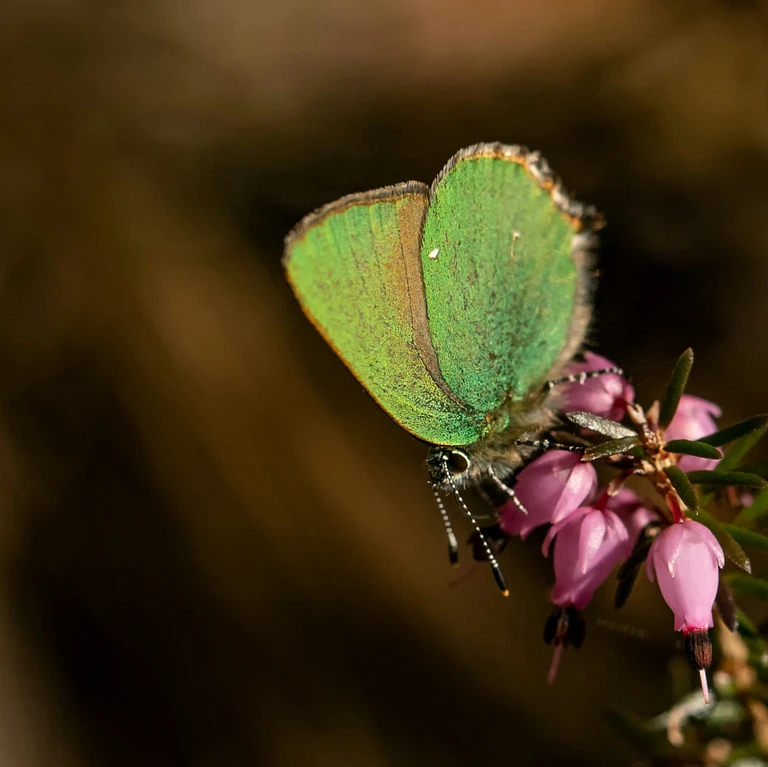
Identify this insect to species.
Callophrys rubi
